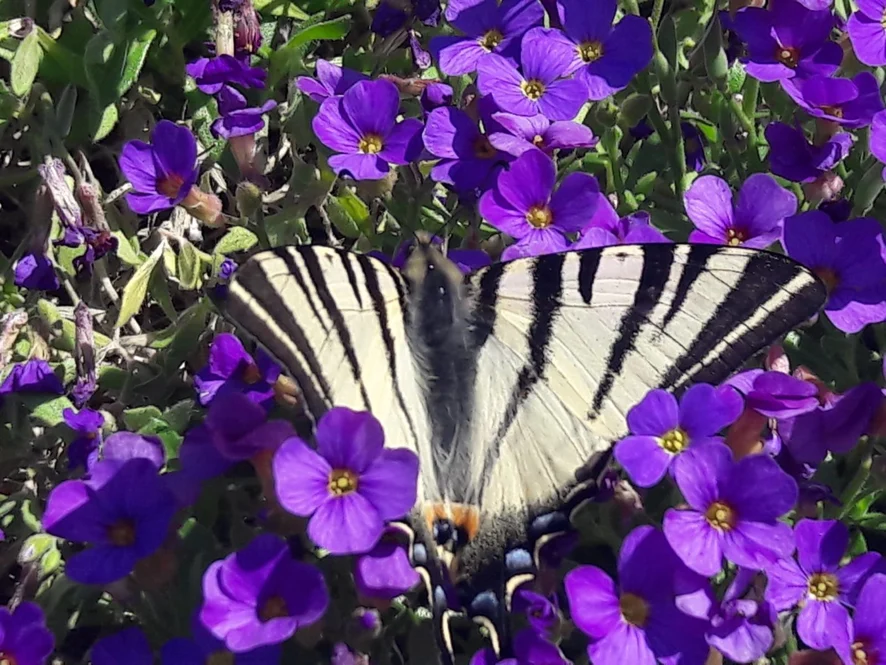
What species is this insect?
Iphiclides podalirius
